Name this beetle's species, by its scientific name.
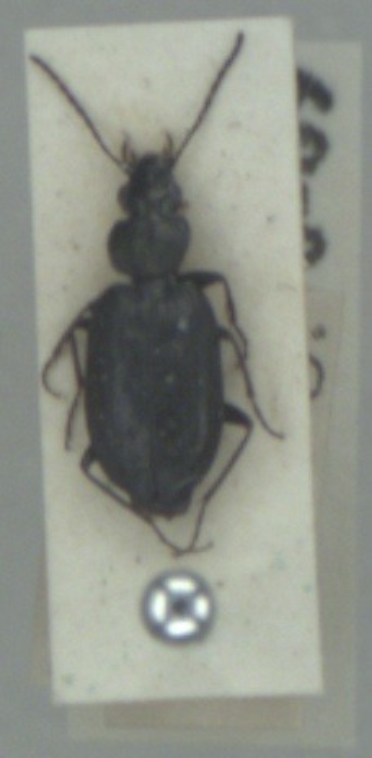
Sericoda quadripunctata
